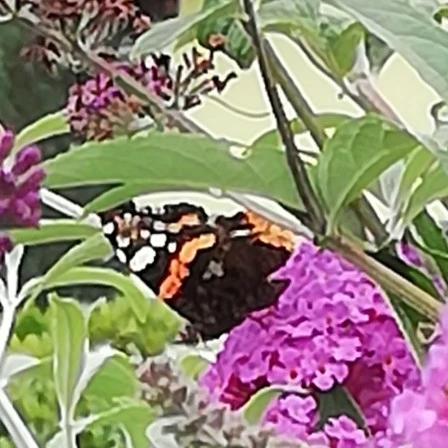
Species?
Vanessa atalanta
